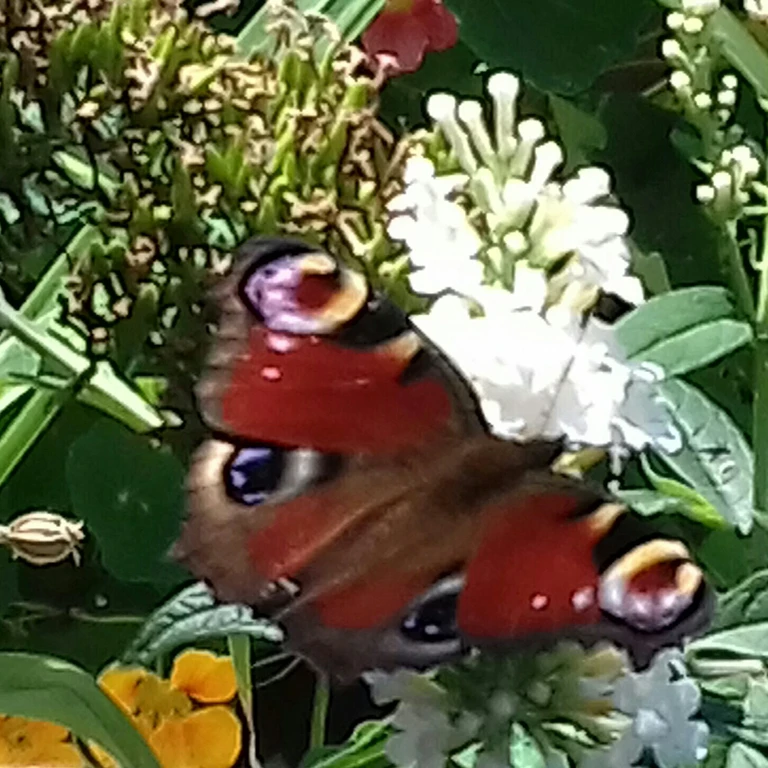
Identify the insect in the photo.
Aglais io
